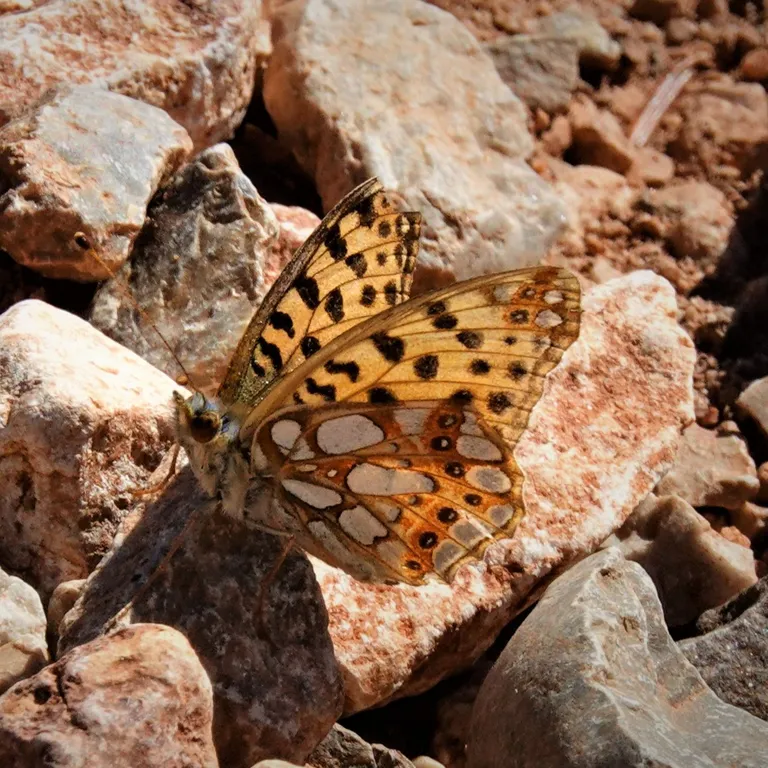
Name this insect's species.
Issoria lathonia
